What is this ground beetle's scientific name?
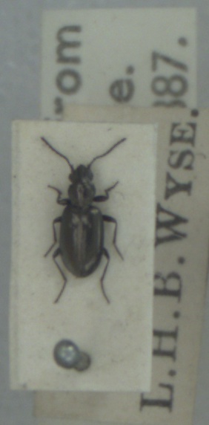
Bembidion bipunctatum
